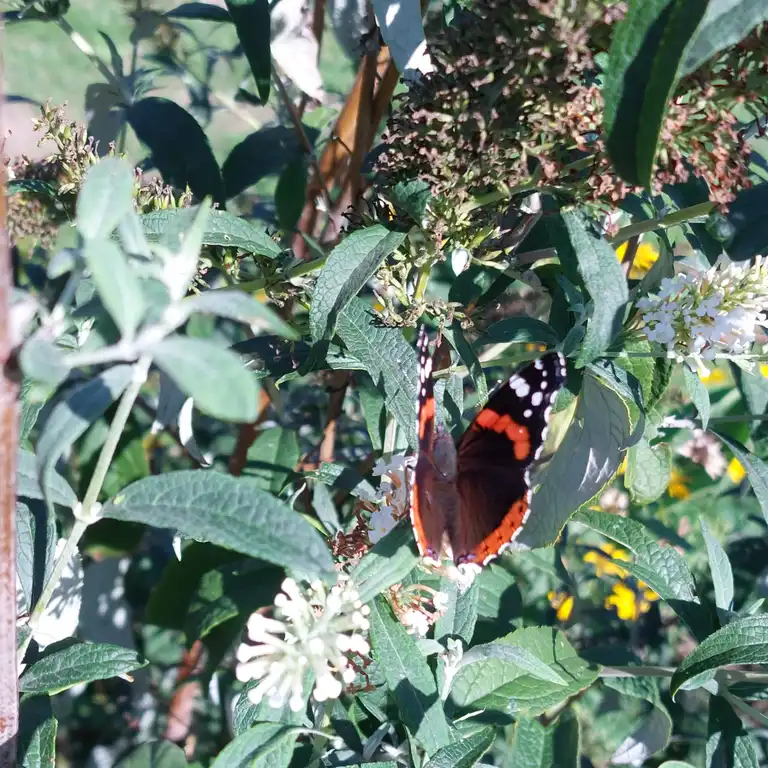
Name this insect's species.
Vanessa atalanta
